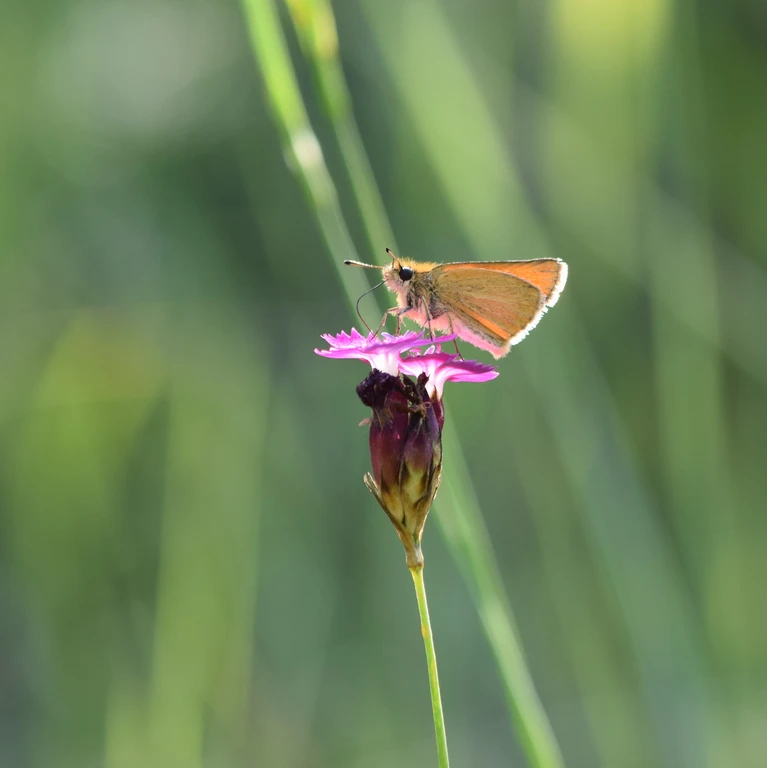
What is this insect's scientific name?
Thymelicus lineola
